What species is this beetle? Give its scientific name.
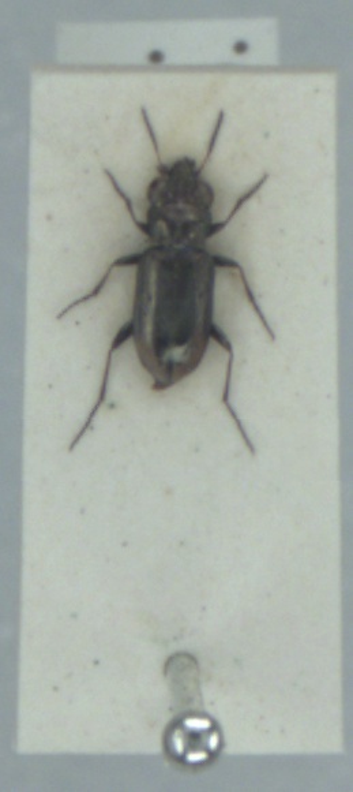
Notiophilus substriatus
